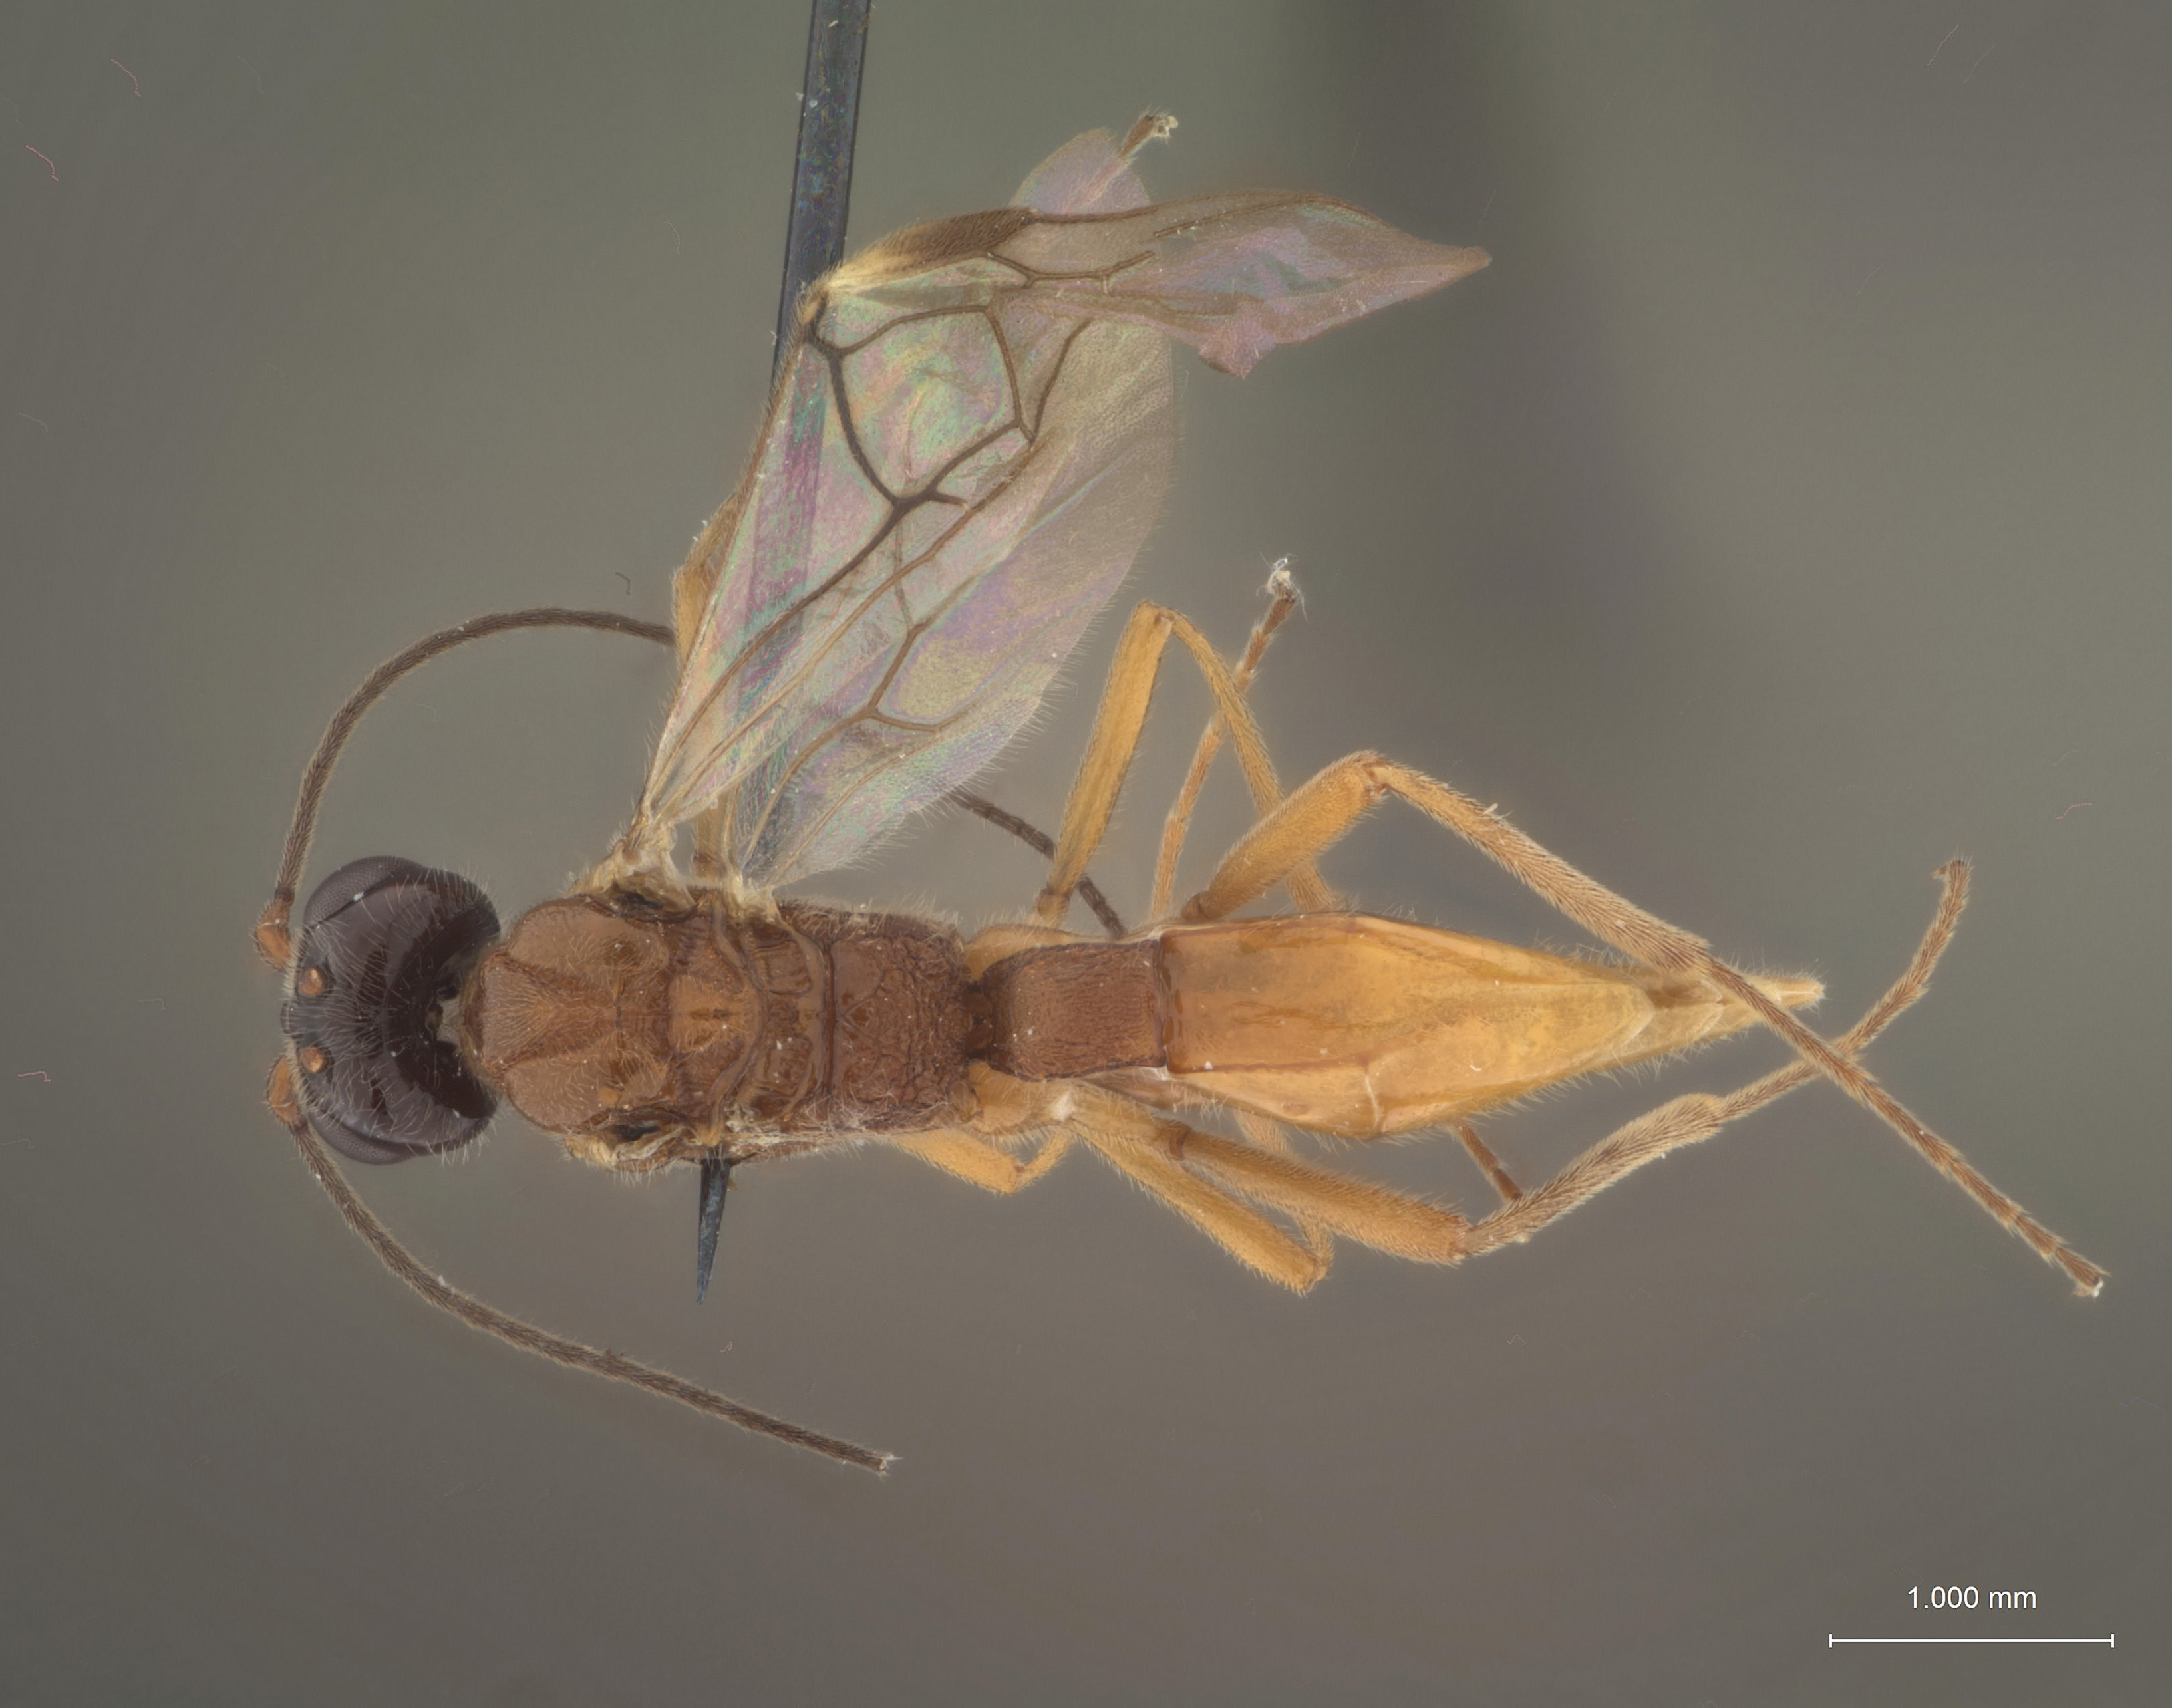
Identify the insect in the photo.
Meteoridea compressiventris
